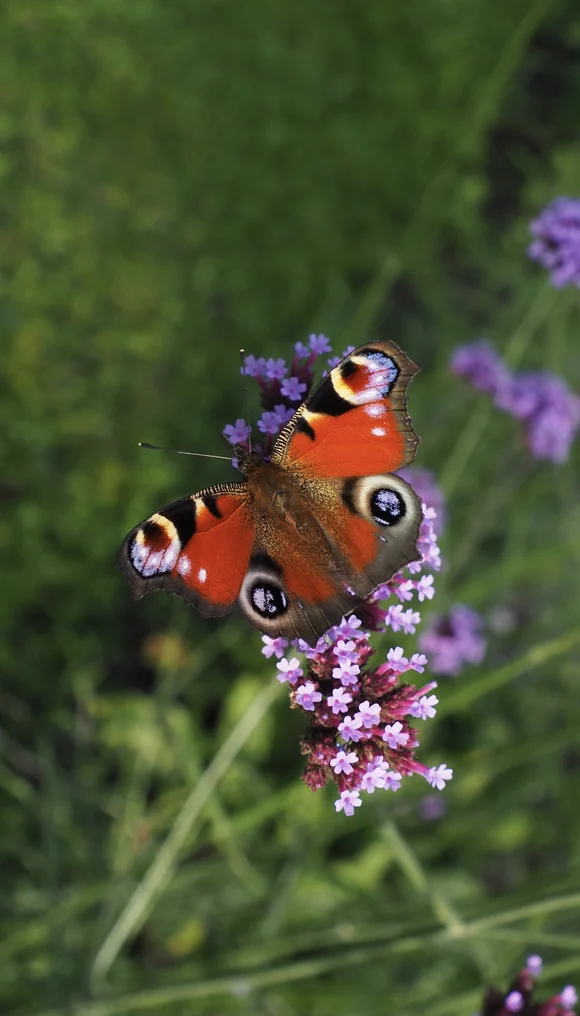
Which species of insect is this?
Aglais io
